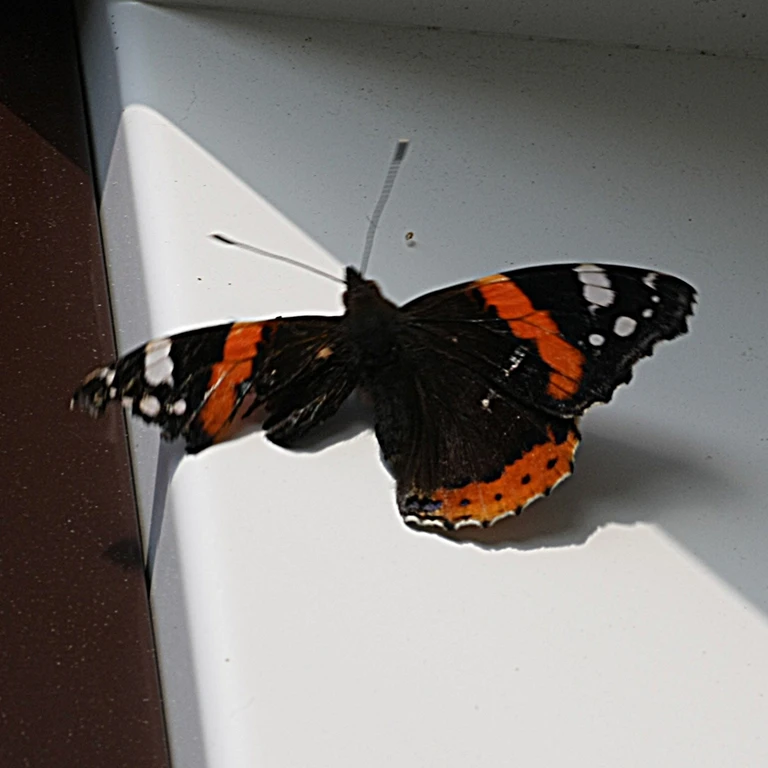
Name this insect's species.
Vanessa atalanta
